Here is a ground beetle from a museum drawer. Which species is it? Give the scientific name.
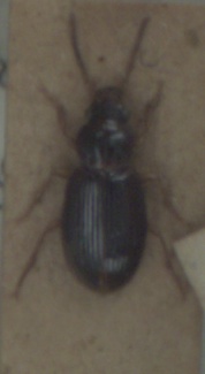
Bradycellus sharpi
